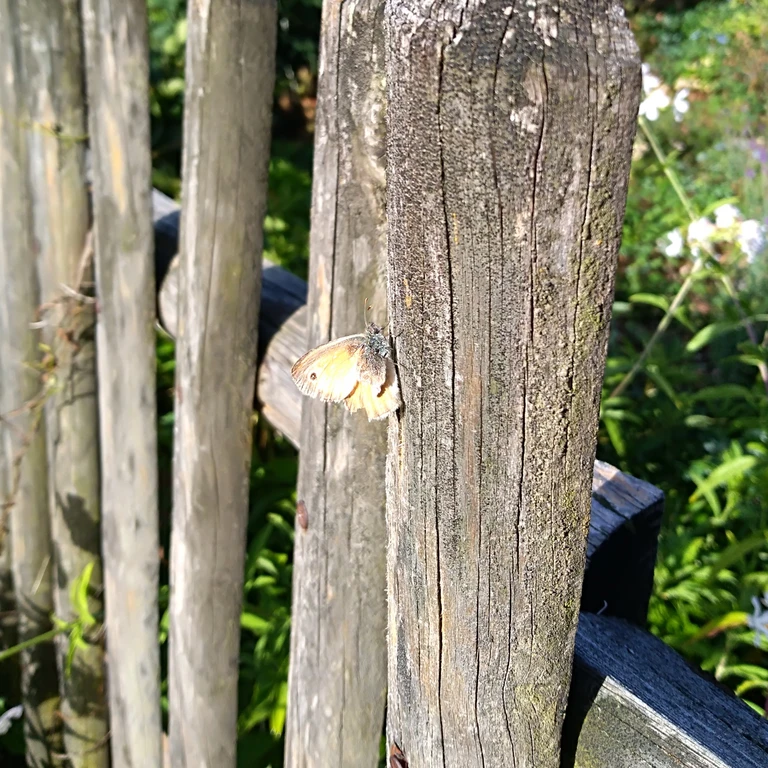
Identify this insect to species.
Coenonympha pamphilus
